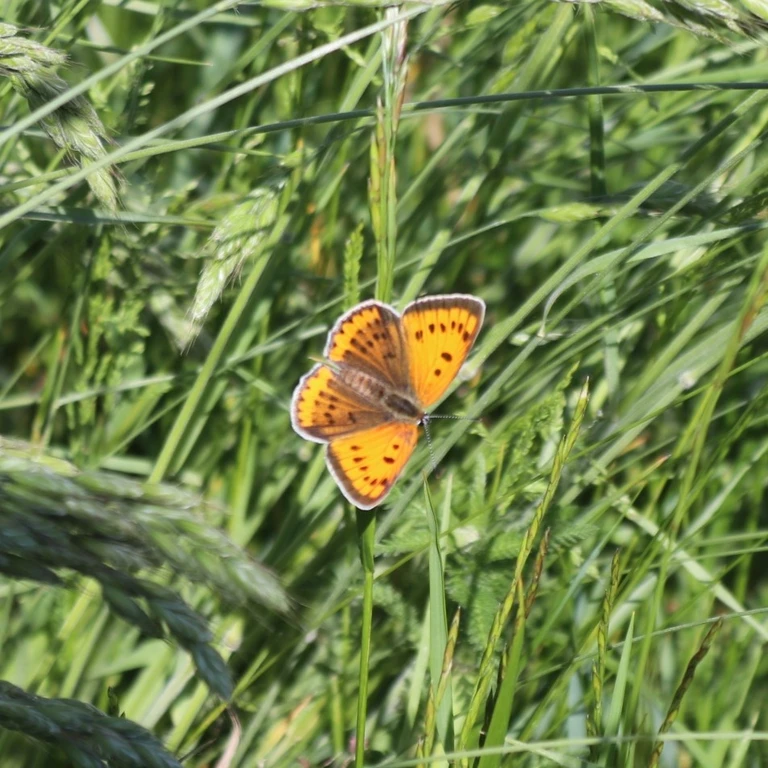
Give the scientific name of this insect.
Lycaena dispar
